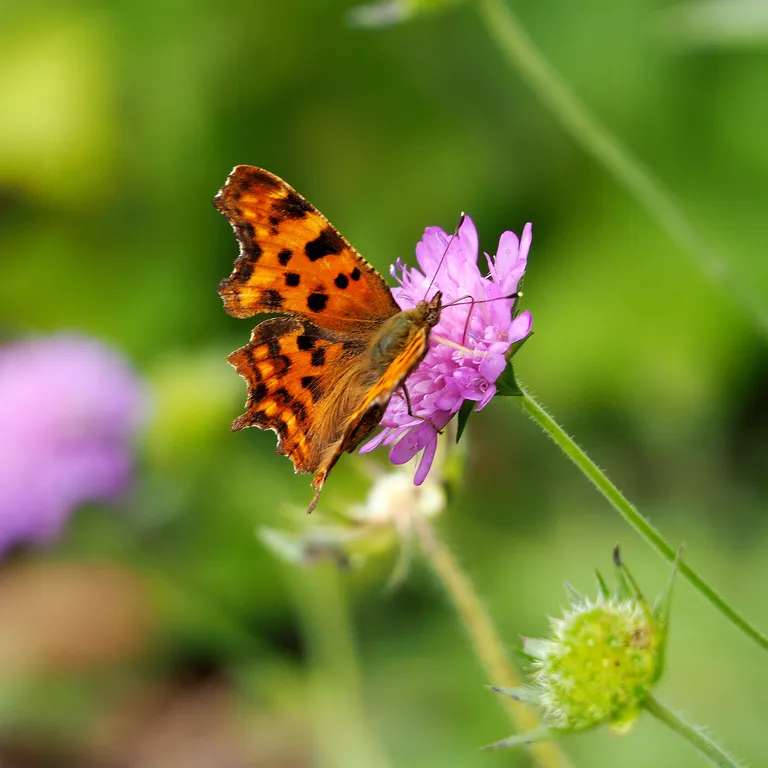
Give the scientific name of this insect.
Polygonia c-album
